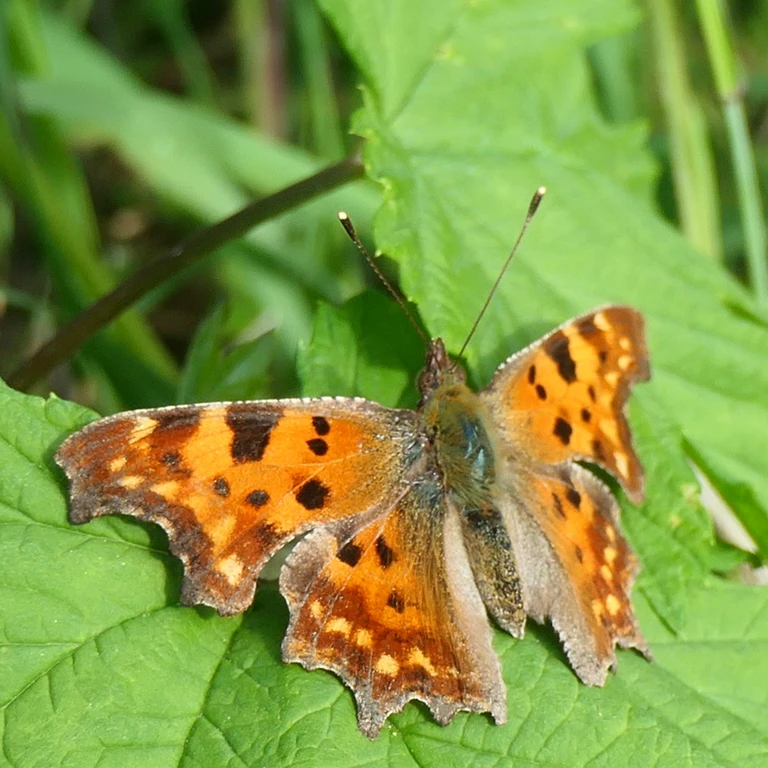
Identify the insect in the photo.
Polygonia c-album
